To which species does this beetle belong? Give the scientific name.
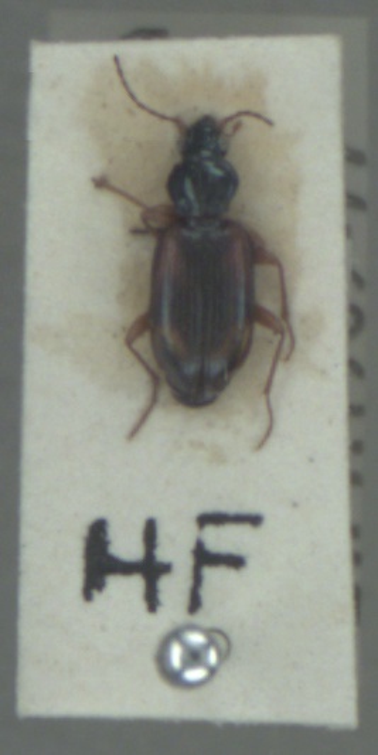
Bembidion tetracolum
